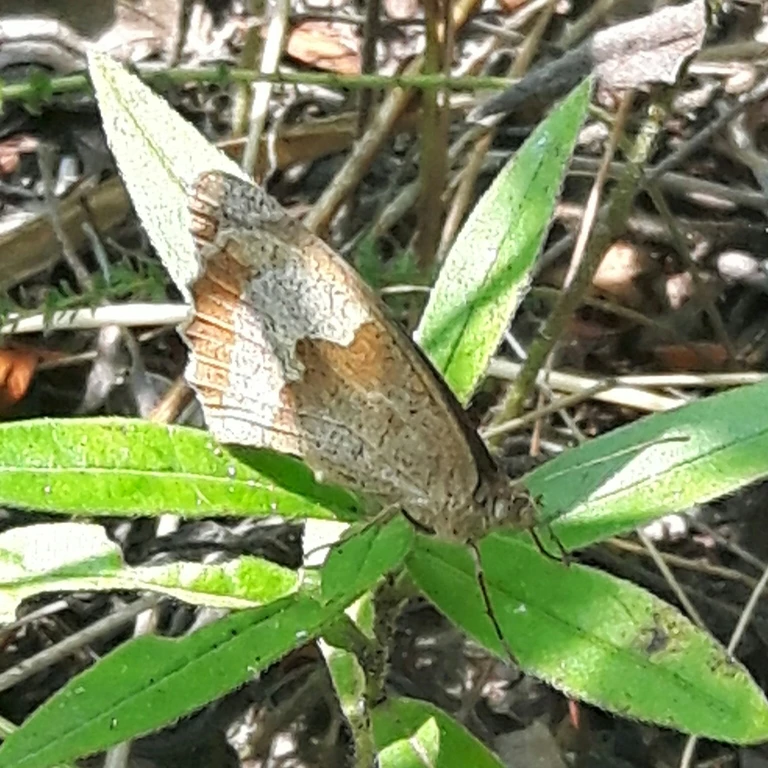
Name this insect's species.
Maniola jurtina
